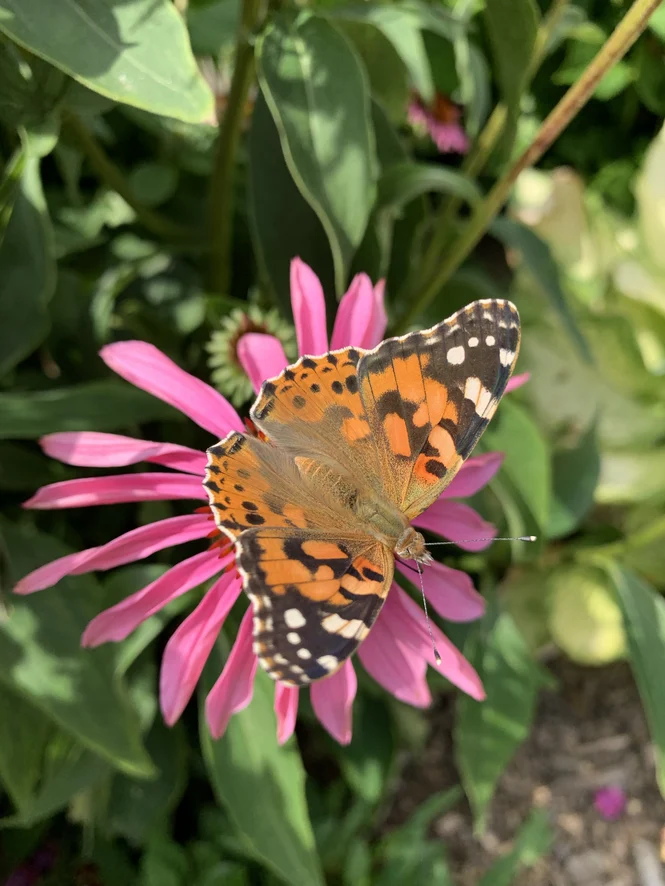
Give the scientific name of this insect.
Vanessa cardui
